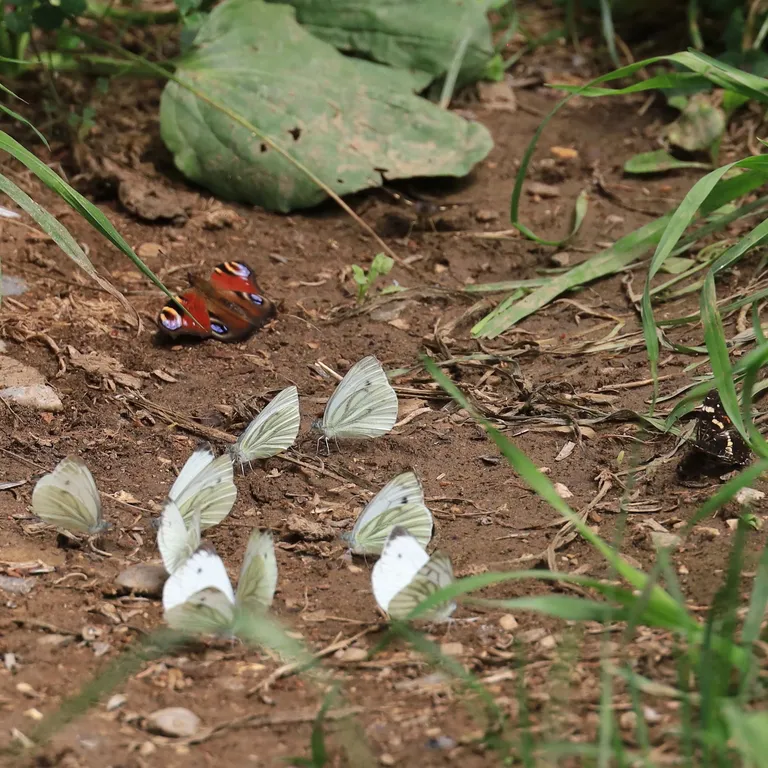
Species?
Araschnia levana
